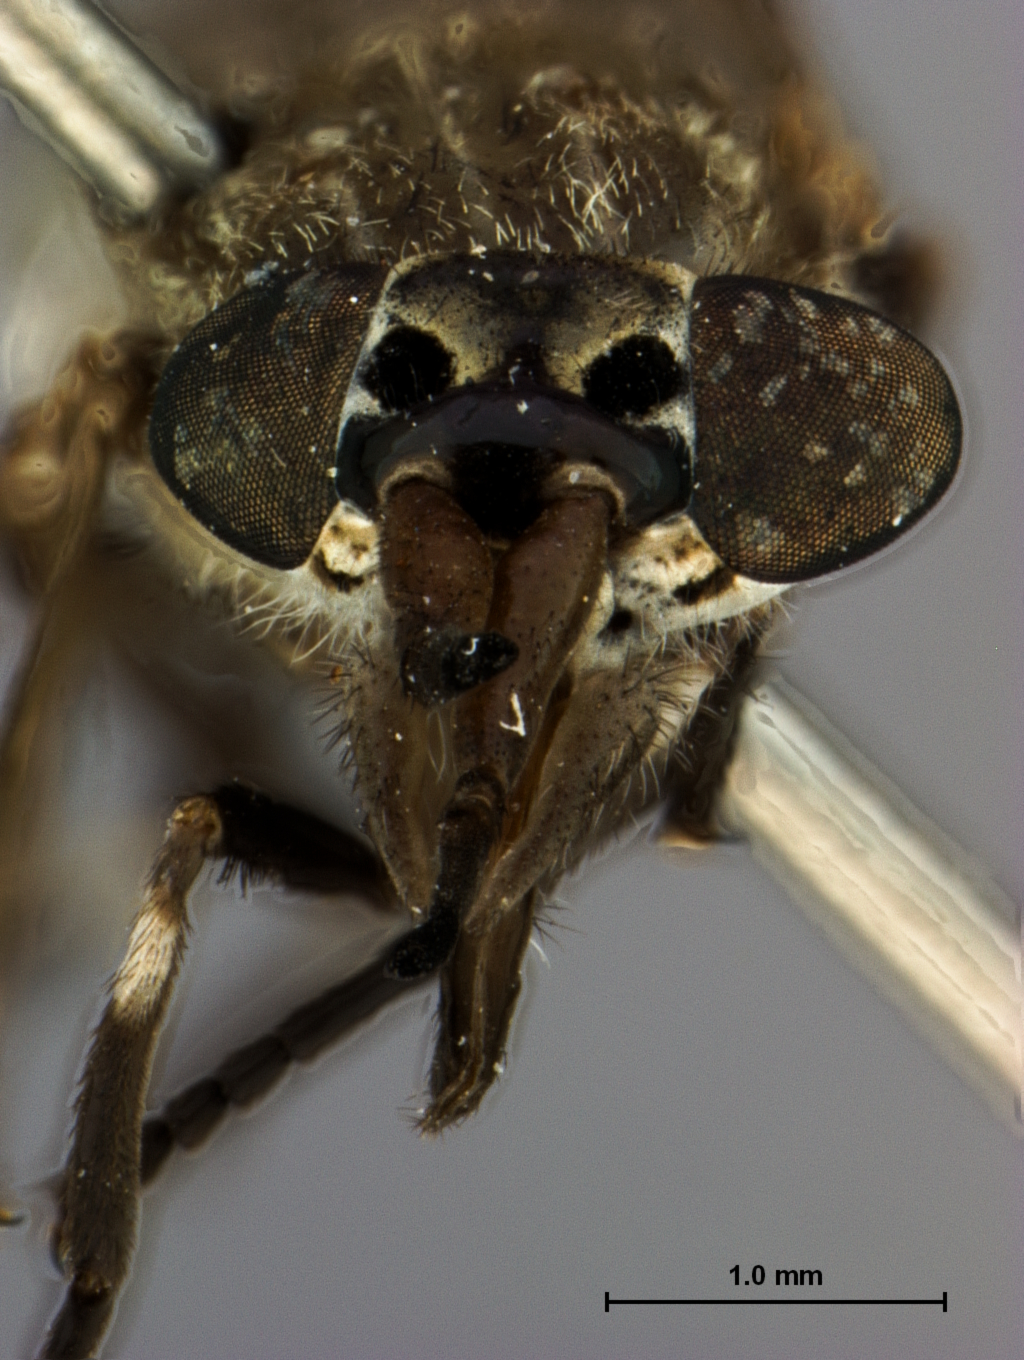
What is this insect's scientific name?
Haematopota krombeini
